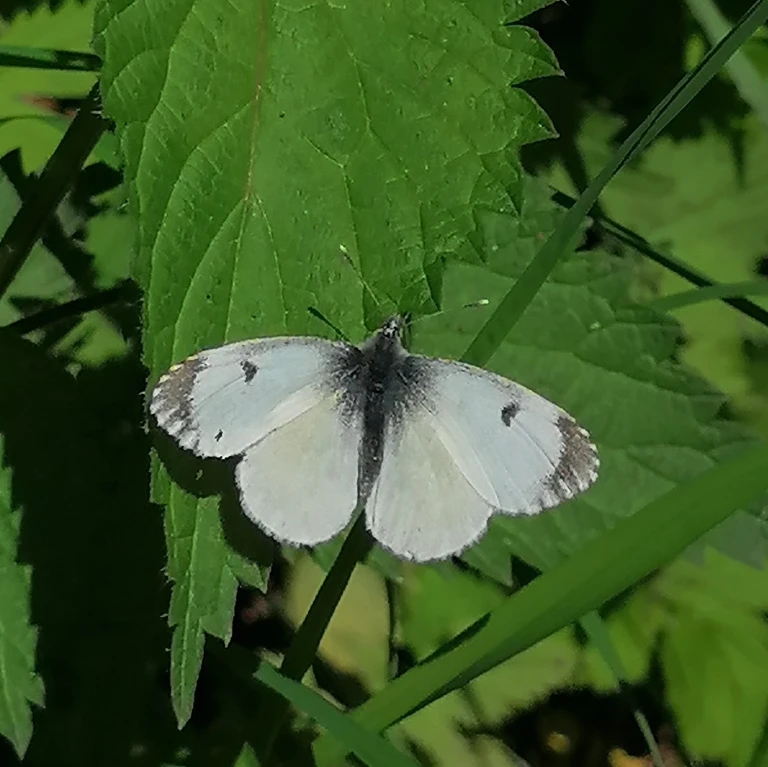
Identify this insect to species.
Anthocharis cardamines
